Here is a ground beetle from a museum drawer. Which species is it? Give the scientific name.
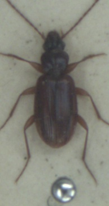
Trechus rubens
